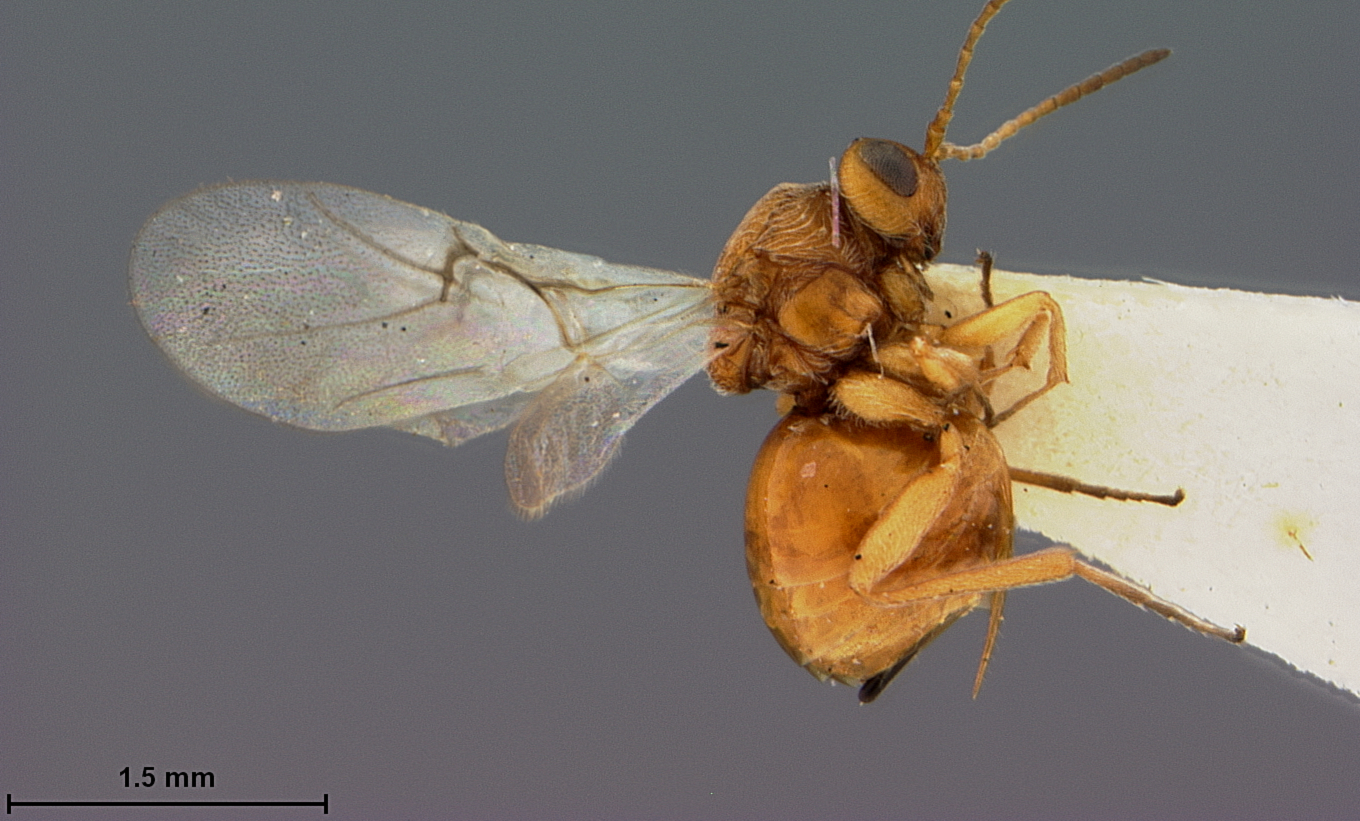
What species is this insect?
Andricus chico
